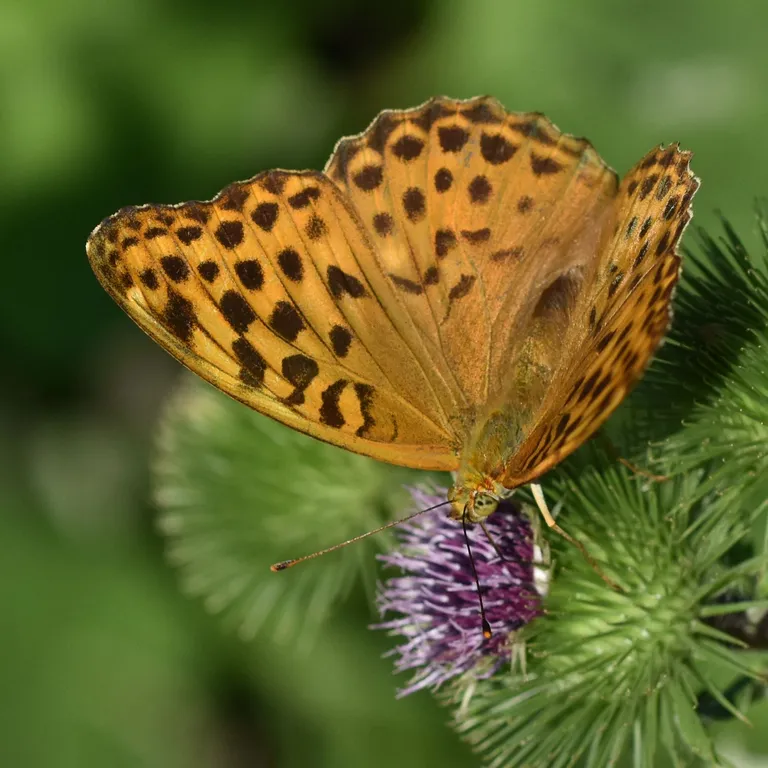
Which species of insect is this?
Argynnis paphia
